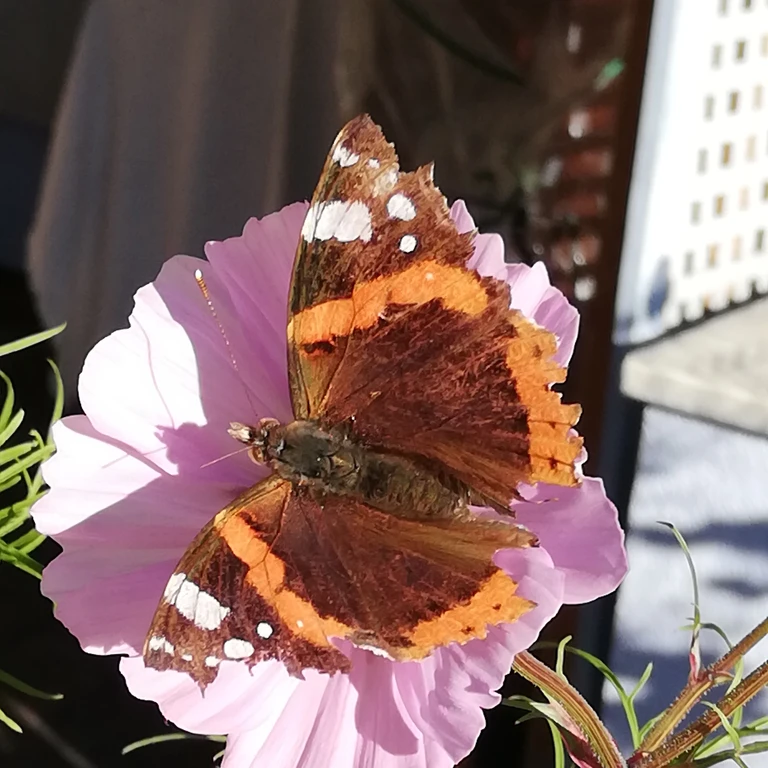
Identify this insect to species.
Vanessa atalanta
